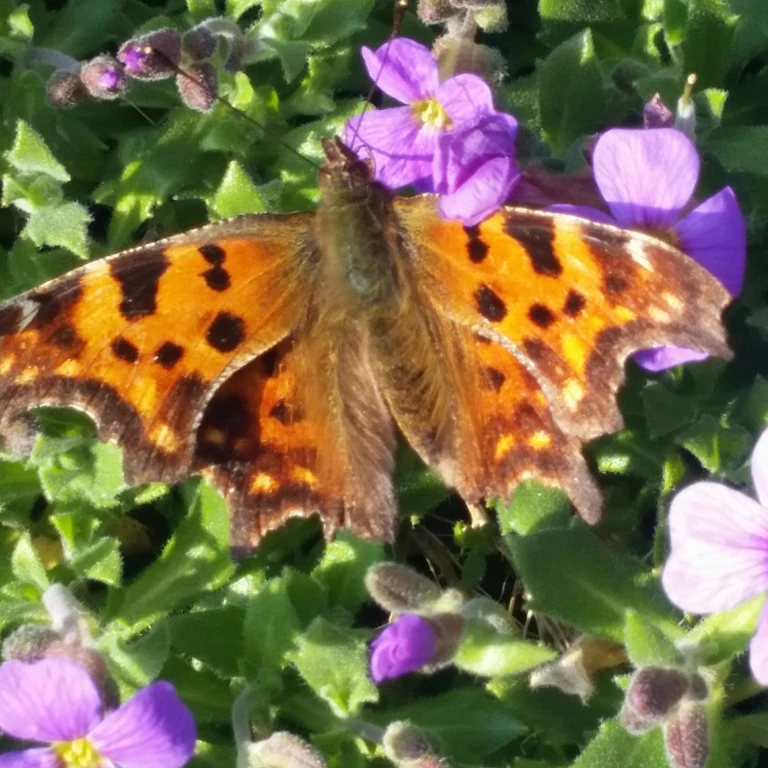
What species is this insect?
Polygonia c-album
